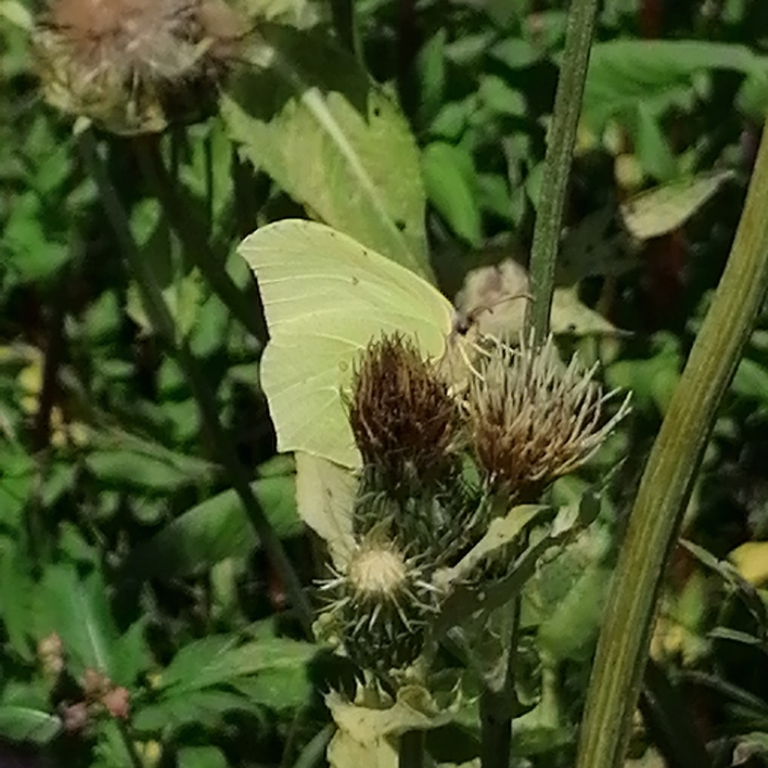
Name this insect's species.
Gonepteryx rhamni
